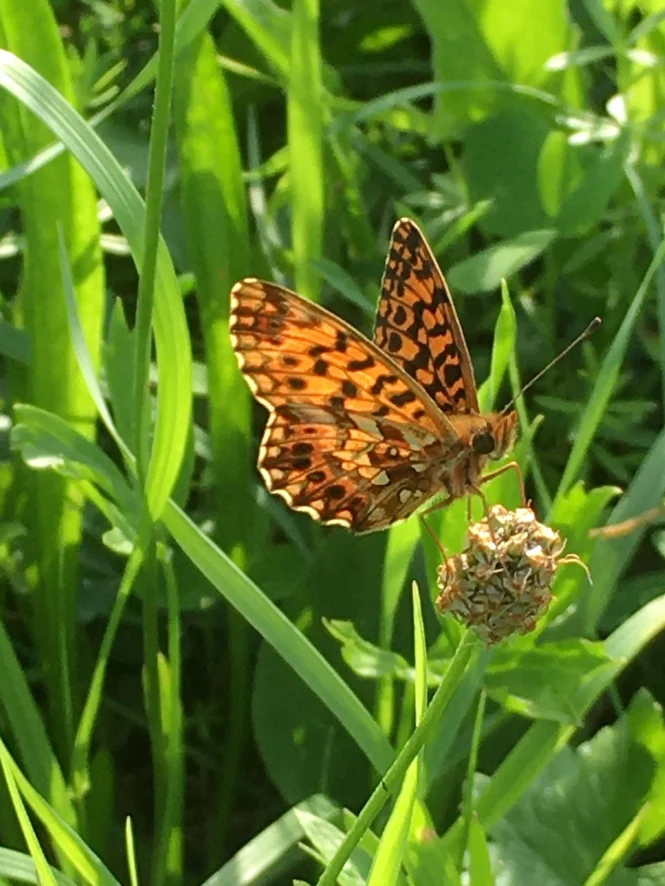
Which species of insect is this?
Boloria dia
